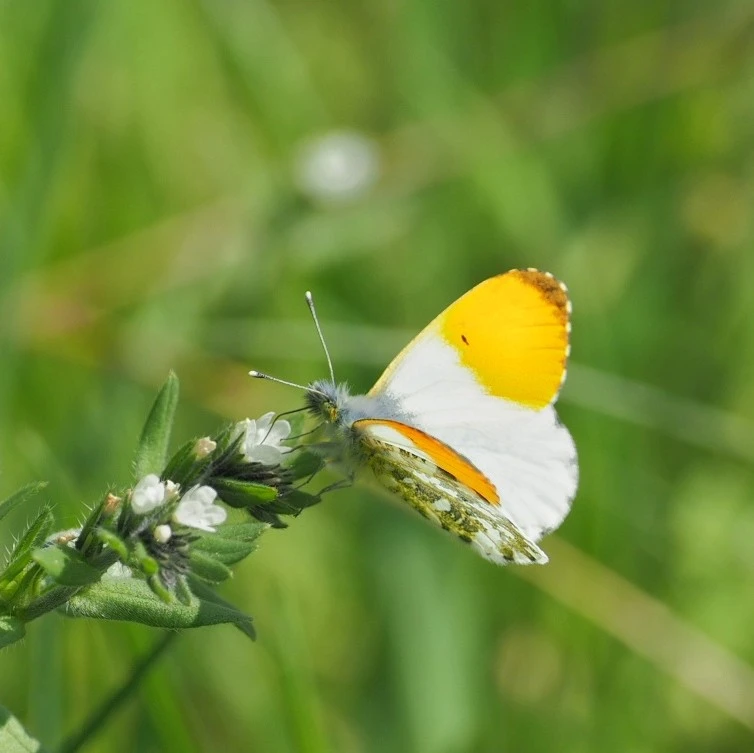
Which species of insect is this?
Anthocharis cardamines
